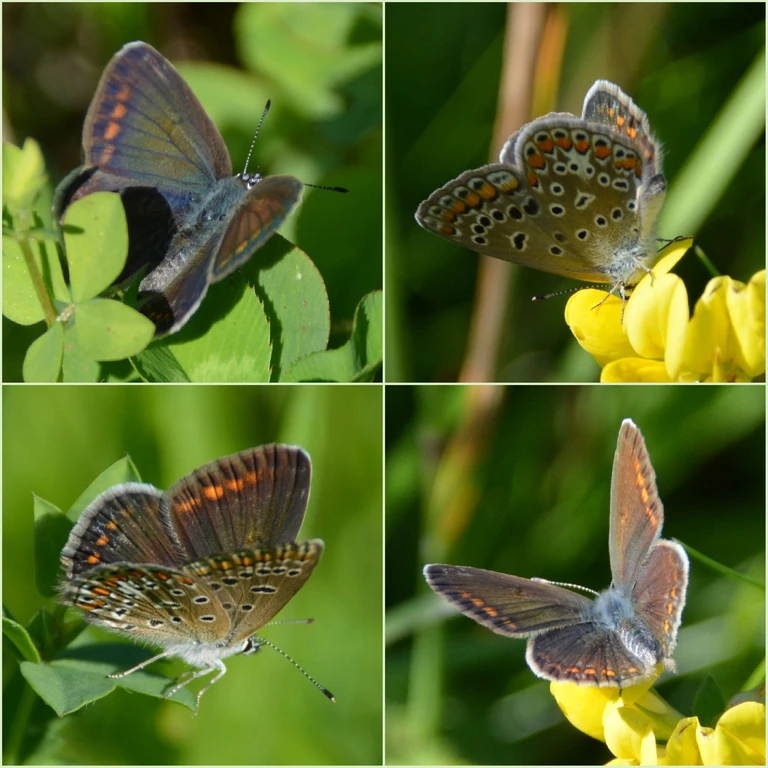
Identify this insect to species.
Polyommatus icarus
